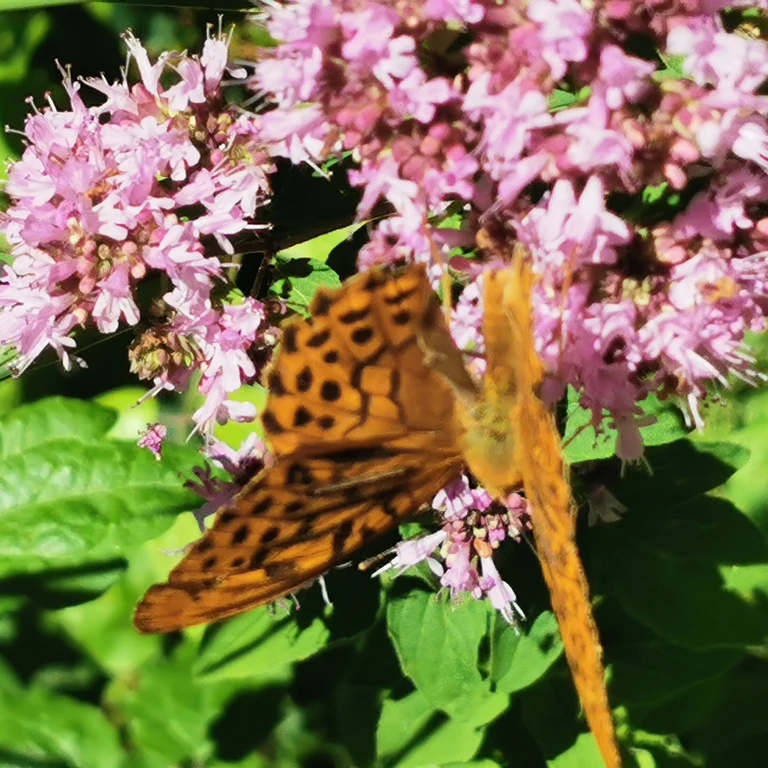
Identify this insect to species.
Argynnis paphia
